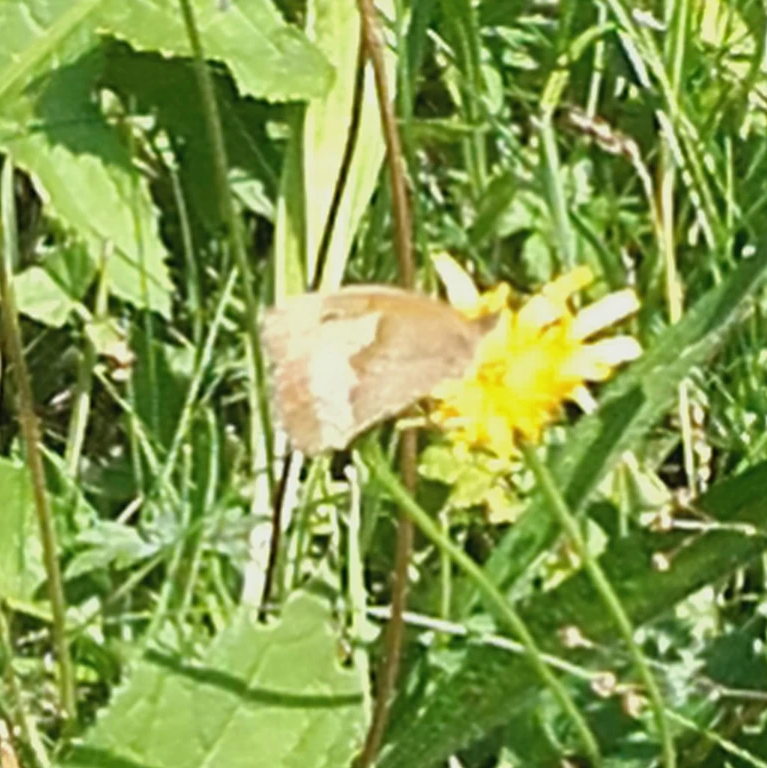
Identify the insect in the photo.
Maniola jurtina
